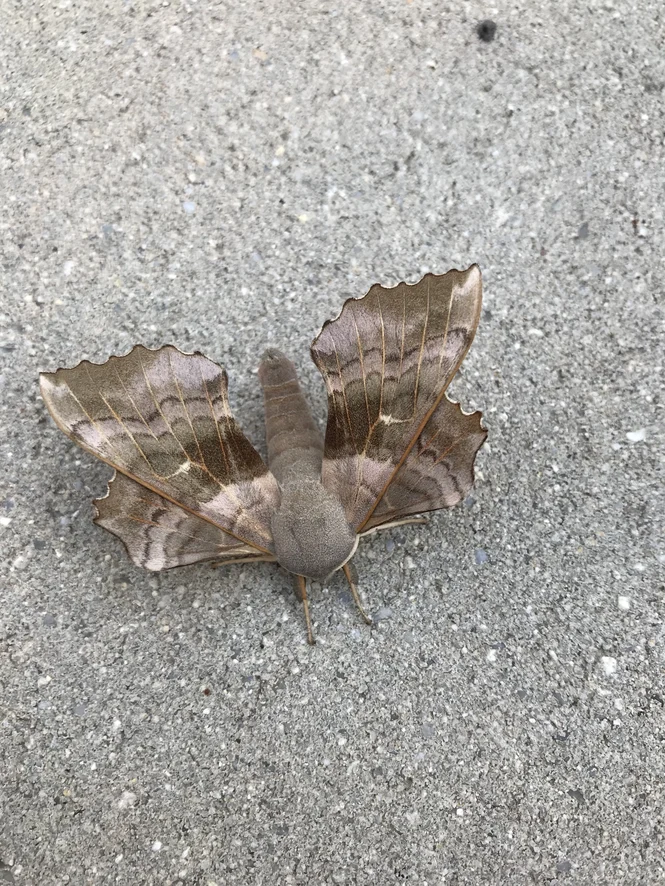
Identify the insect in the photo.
Laothoe populi
